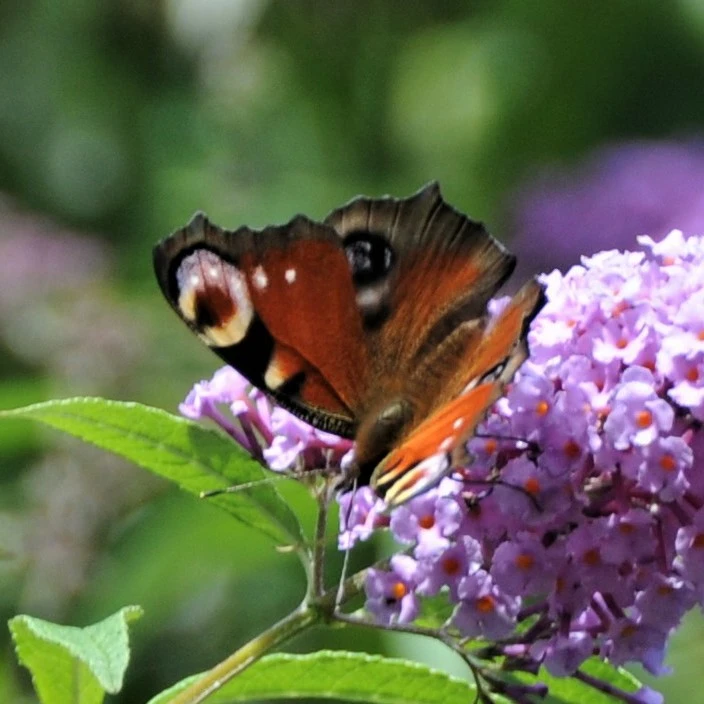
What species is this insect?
Aglais io
